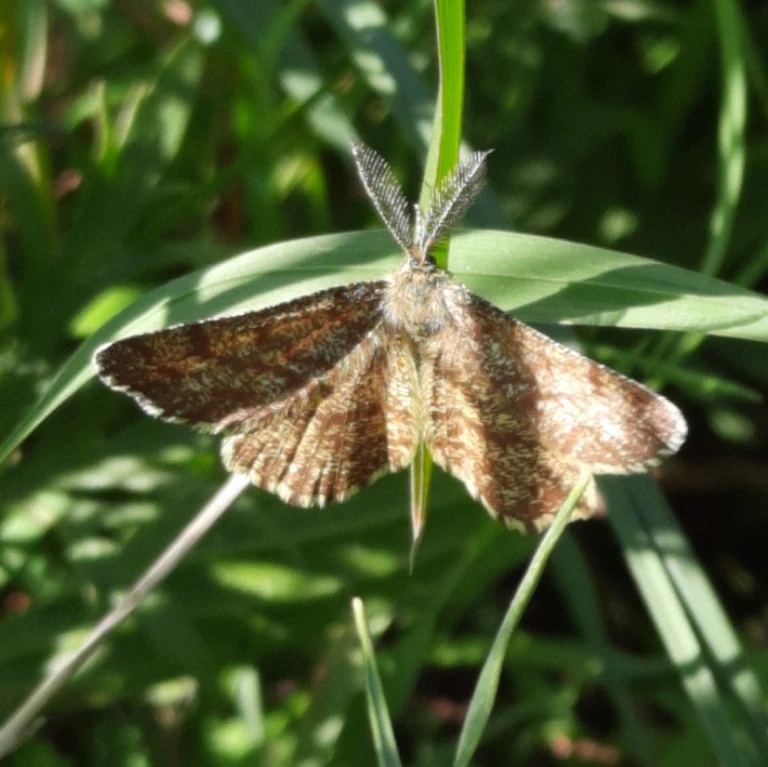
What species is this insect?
Ematurga atomaria
